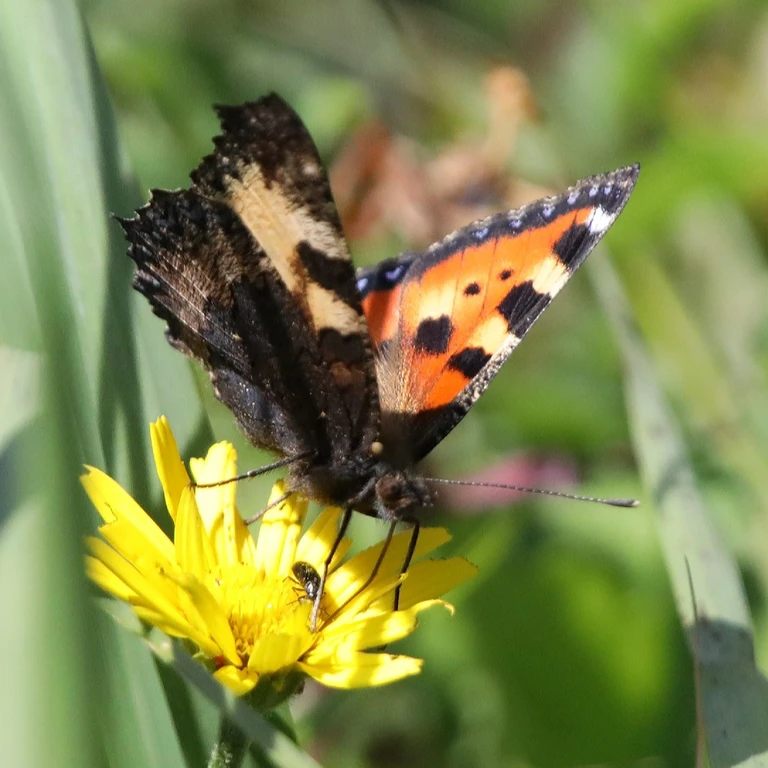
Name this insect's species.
Aglais urticae
